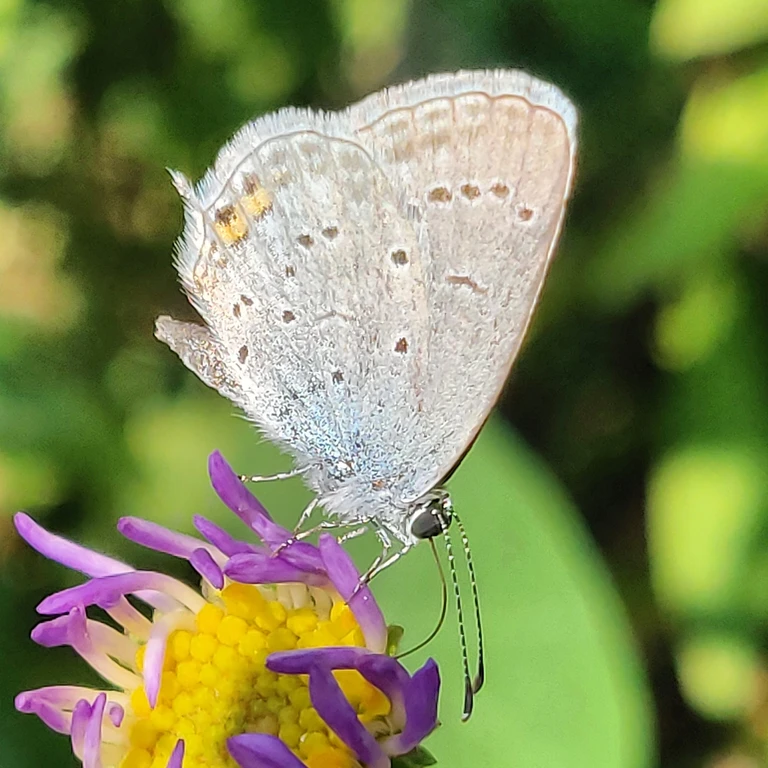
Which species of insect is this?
Cupido argiades (also Elkalyce argiades)
